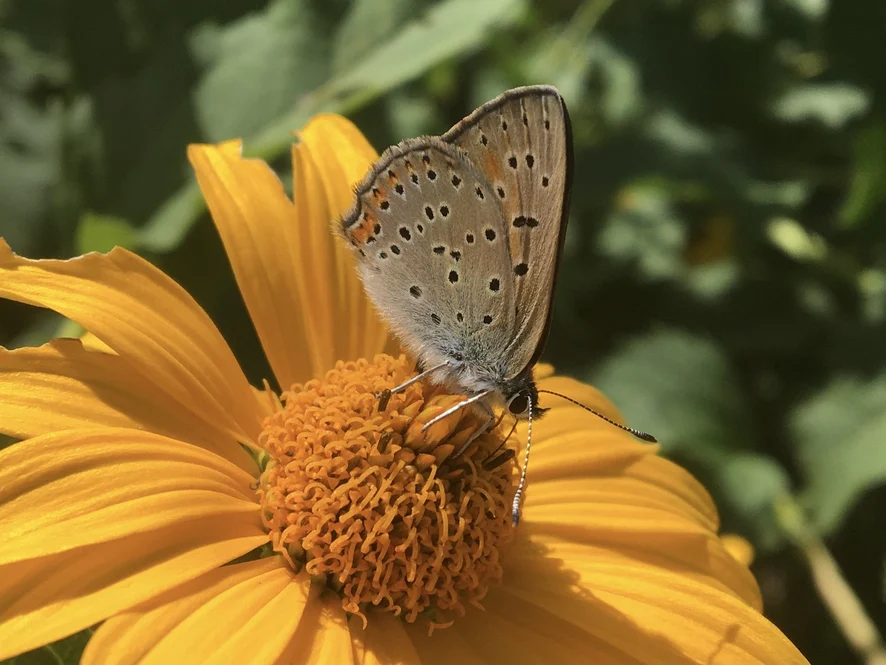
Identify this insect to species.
Lycaena tityrus (also Loweia tityrus)
